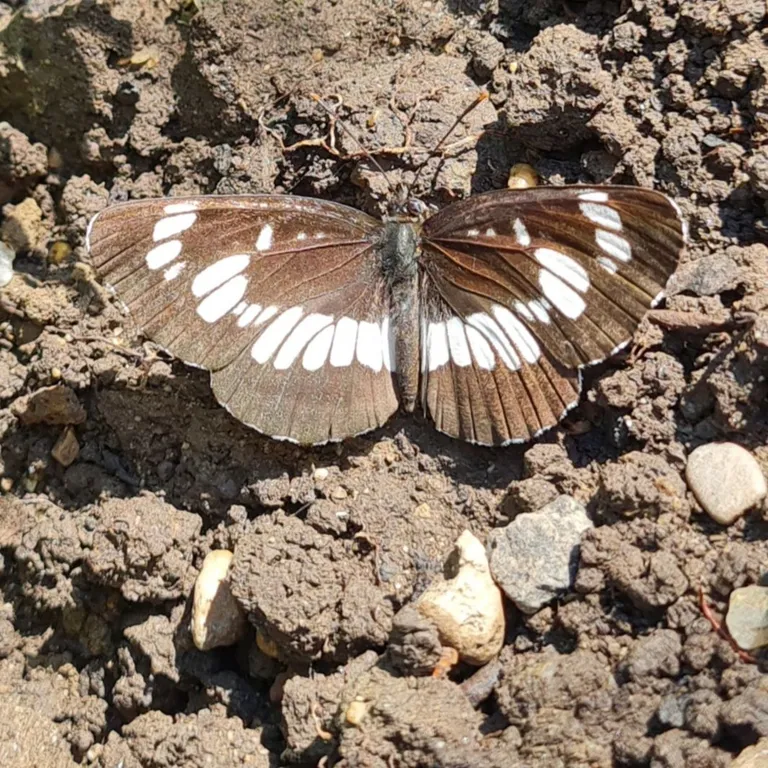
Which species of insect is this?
Neptis rivularis
